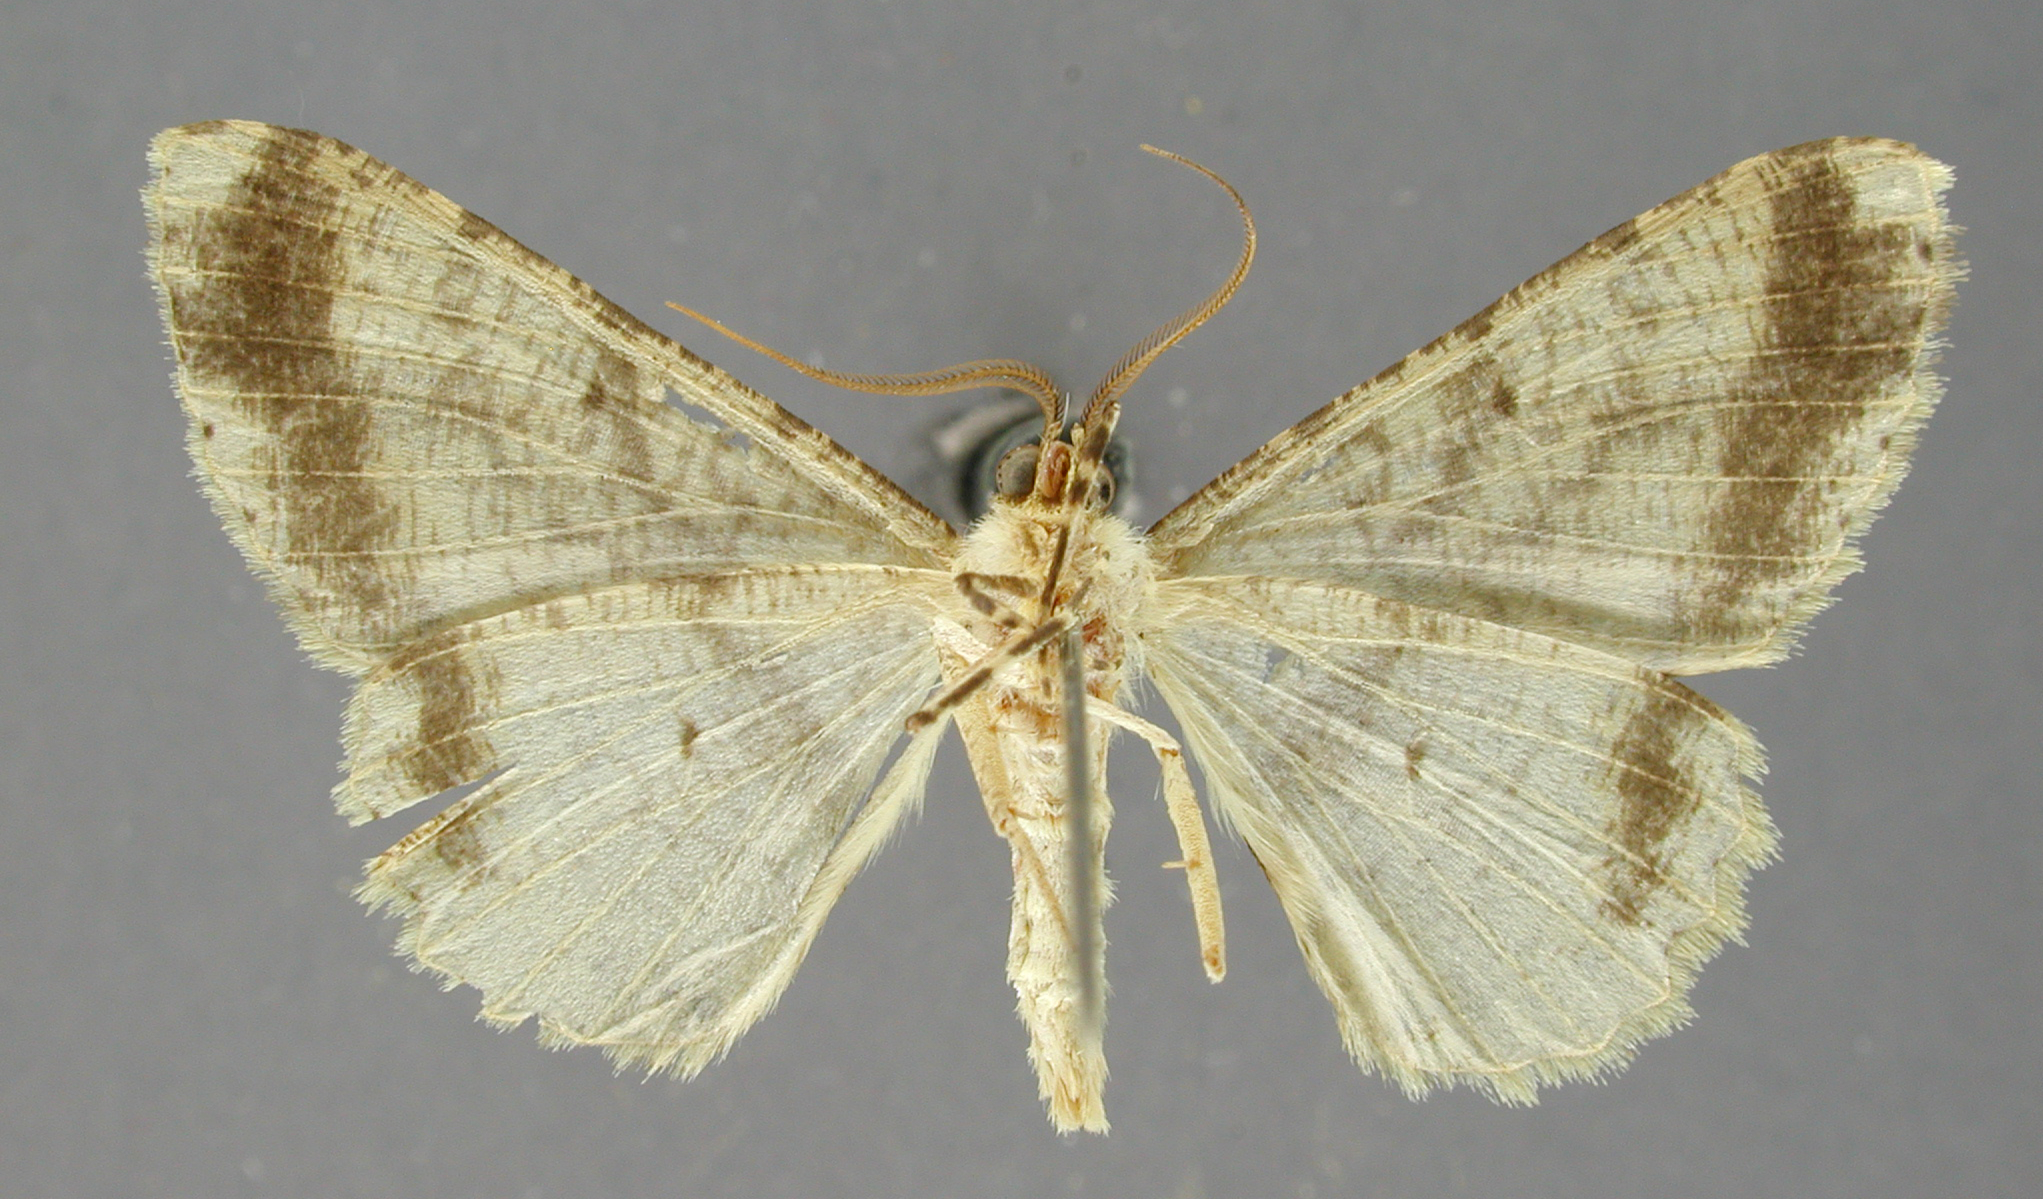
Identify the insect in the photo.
Melanolophia misma
